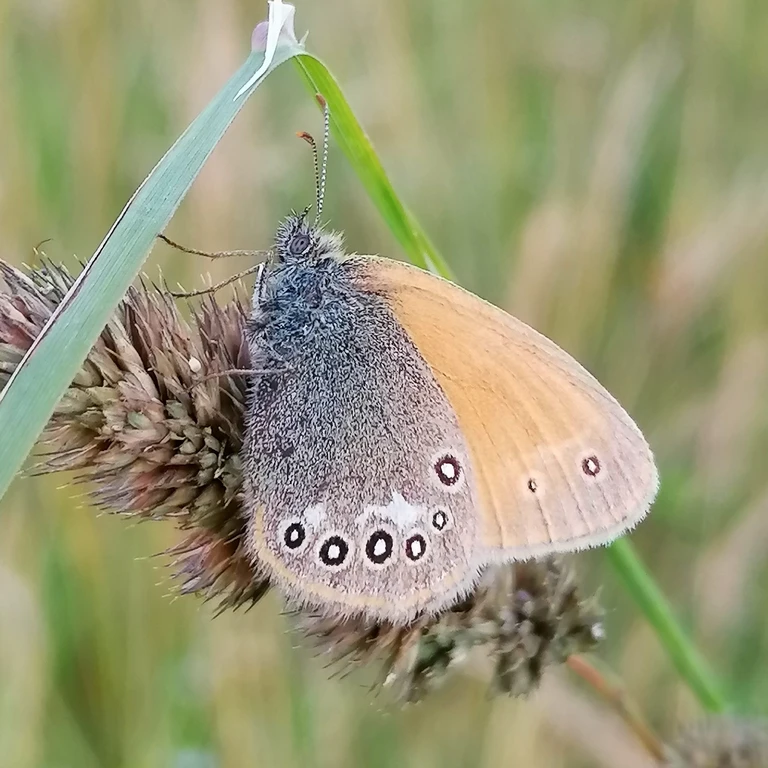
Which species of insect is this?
Coenonympha glycerion (also Coenonympha iphis)
